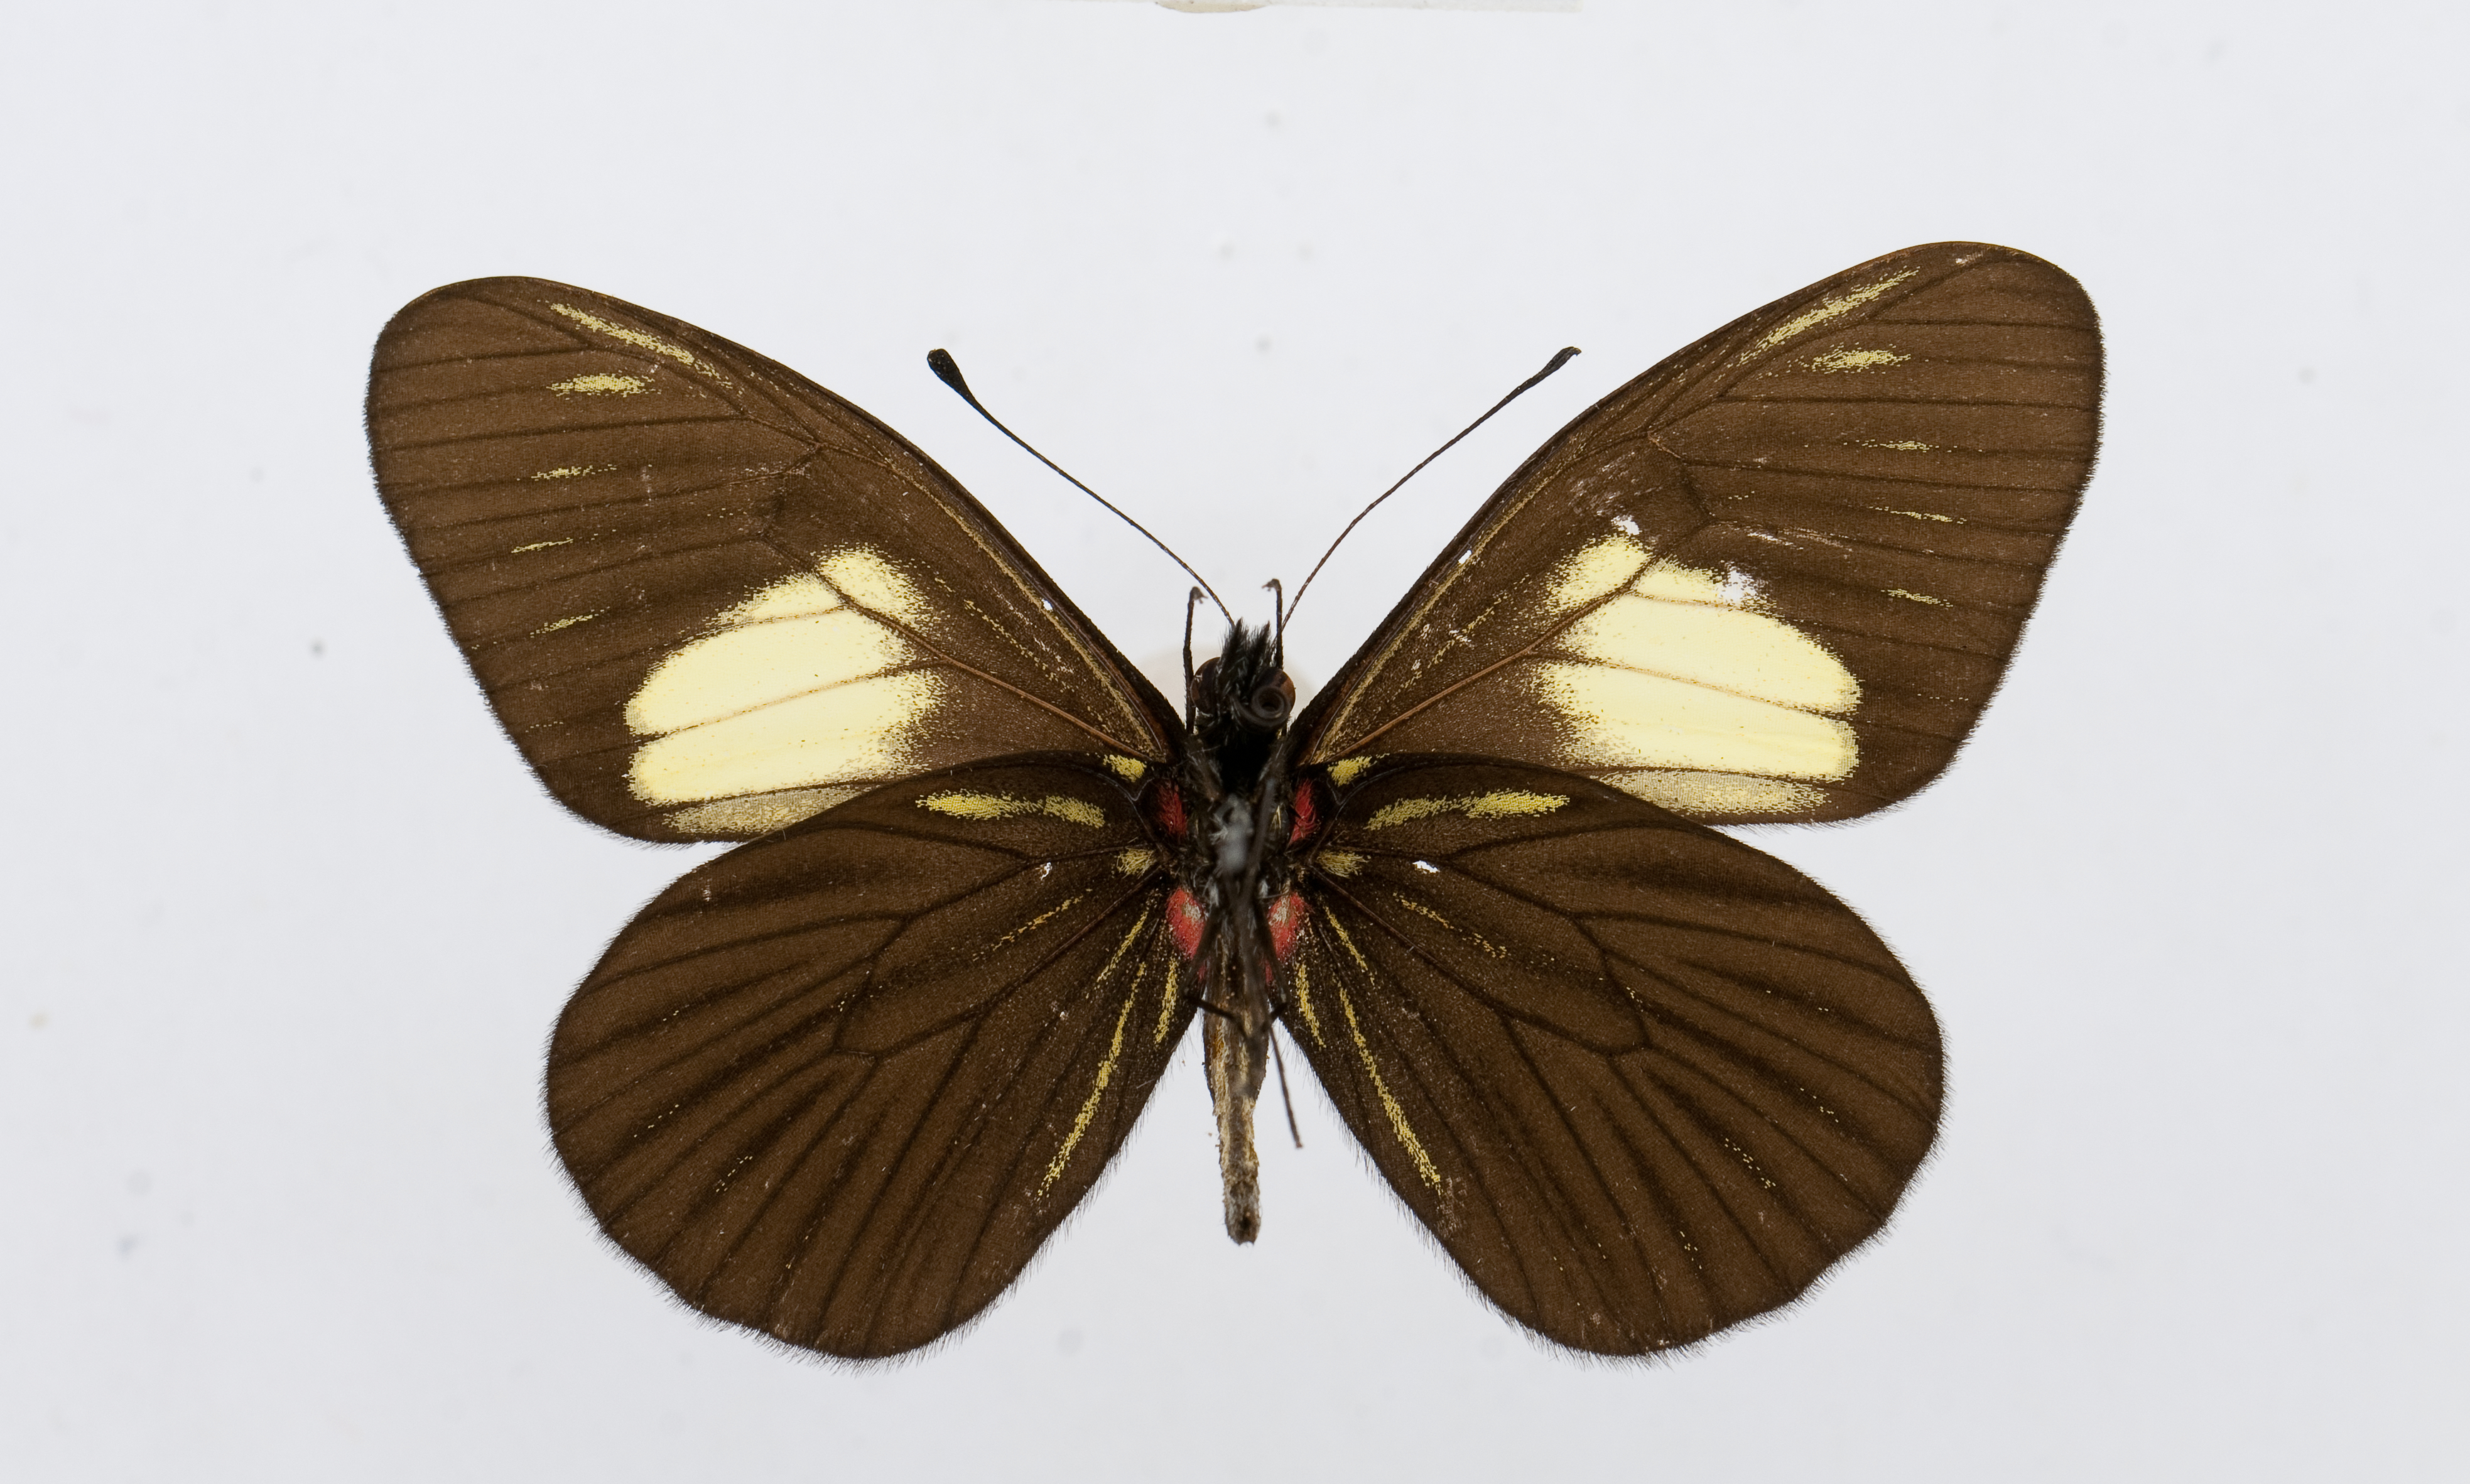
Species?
Catasticta pharnakia
